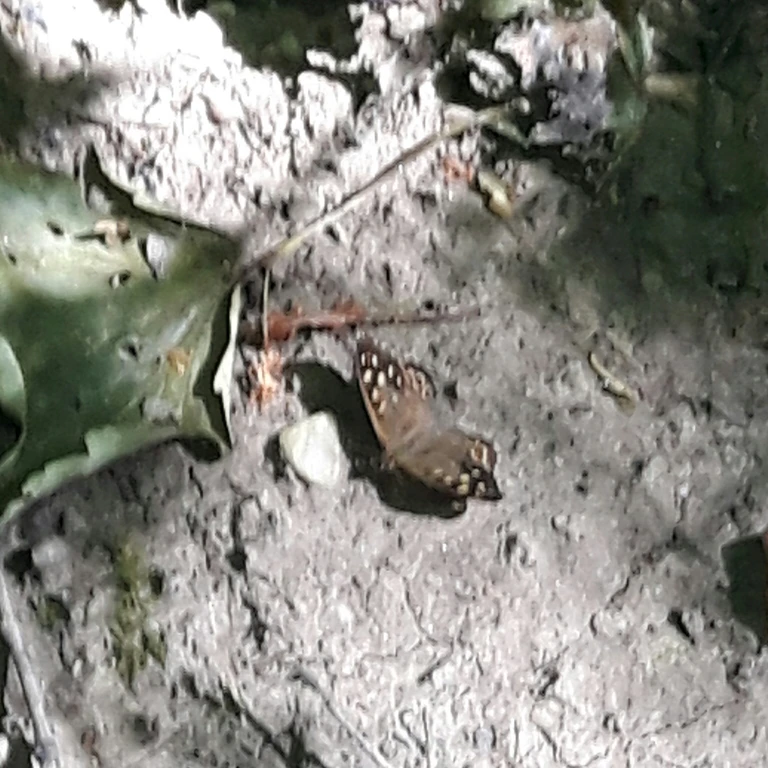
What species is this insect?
Pararge aegeria
